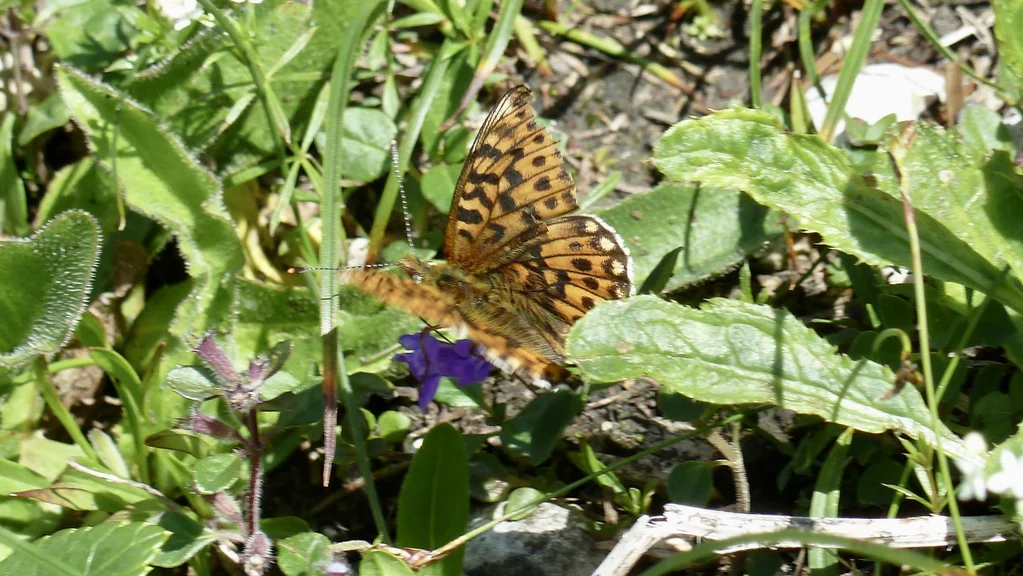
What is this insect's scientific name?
Boloria euphrosyne (also Clossiana euphrosyne)
